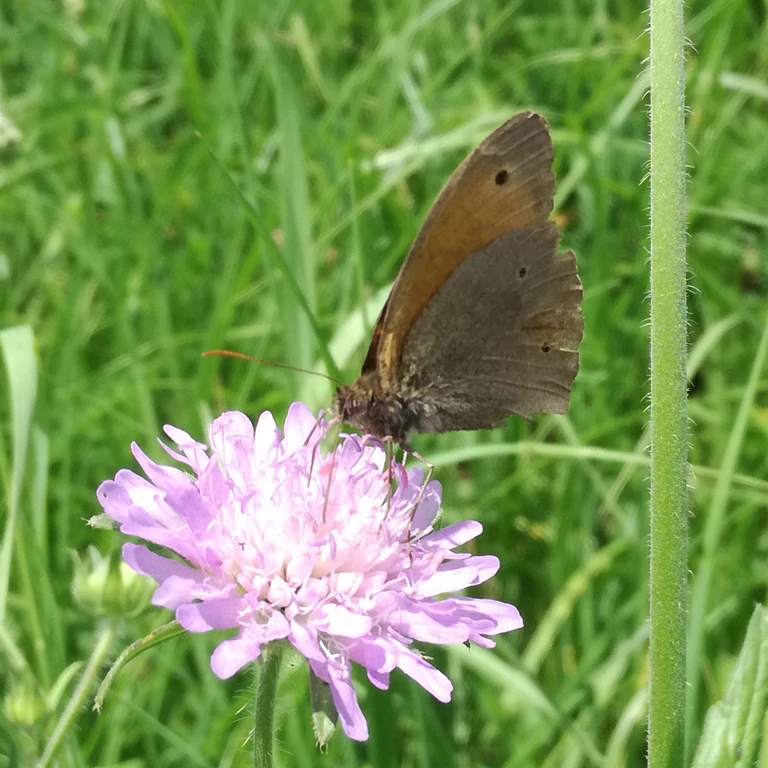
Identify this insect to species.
Maniola jurtina
